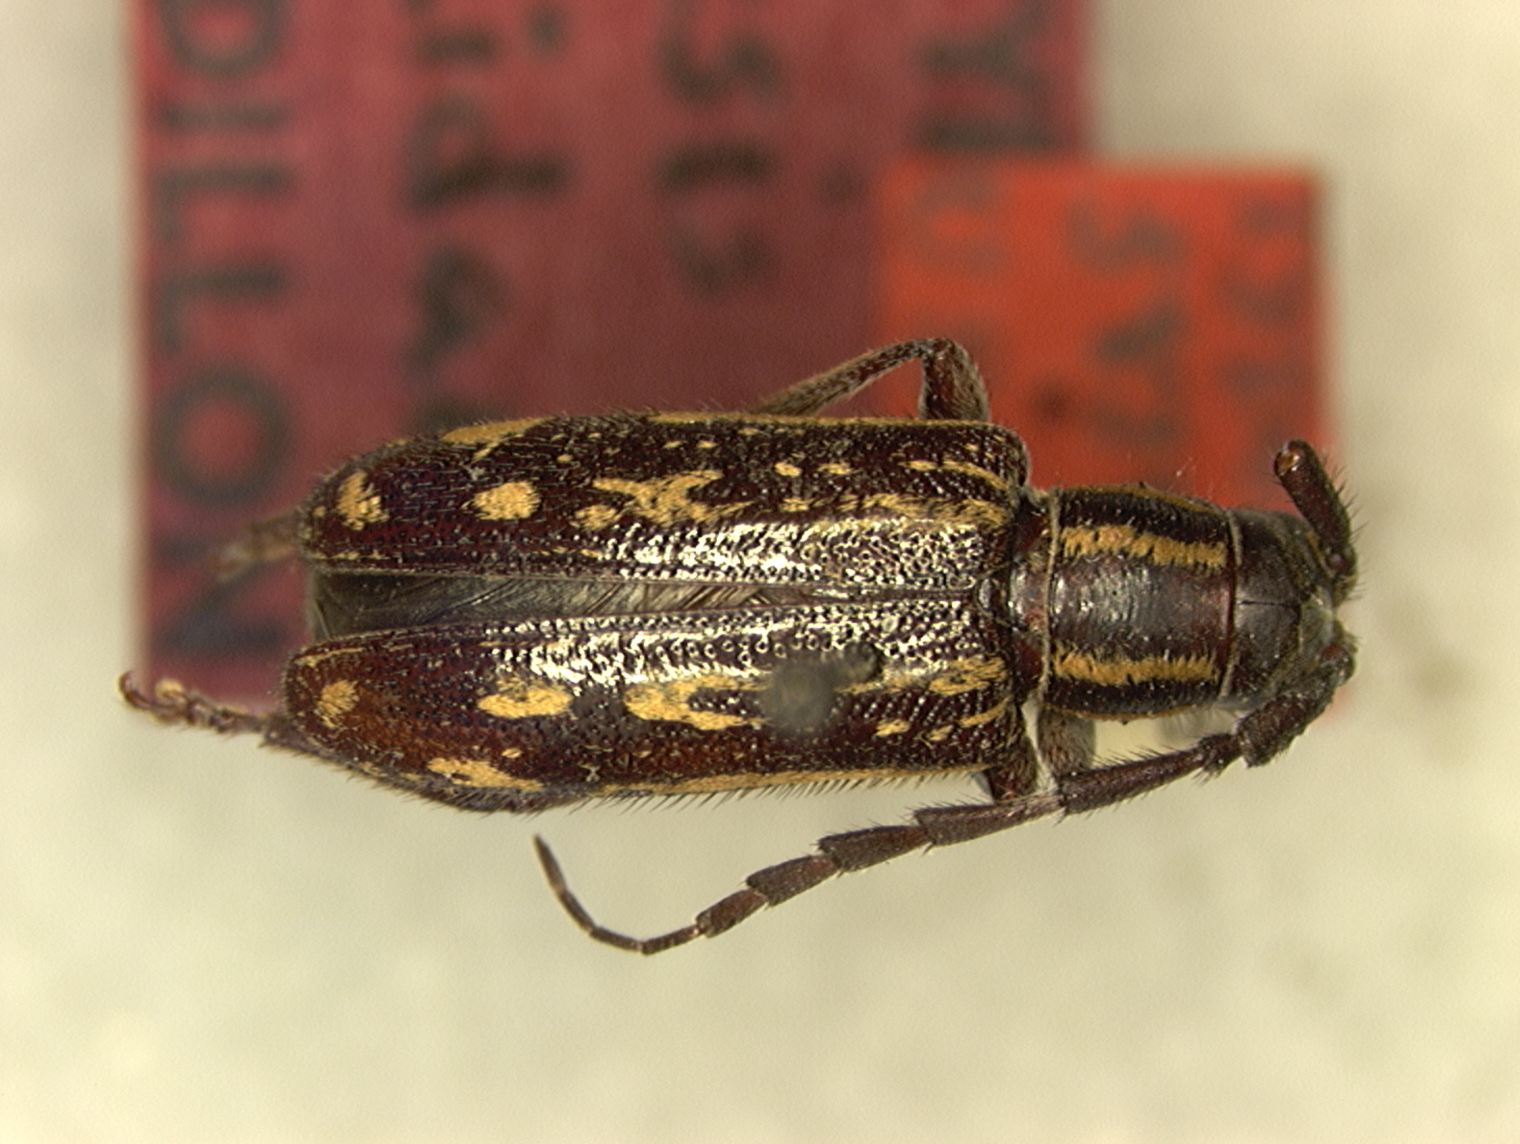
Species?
Eumimesis dalmeidai (also Harringtonia dalmeidai)
